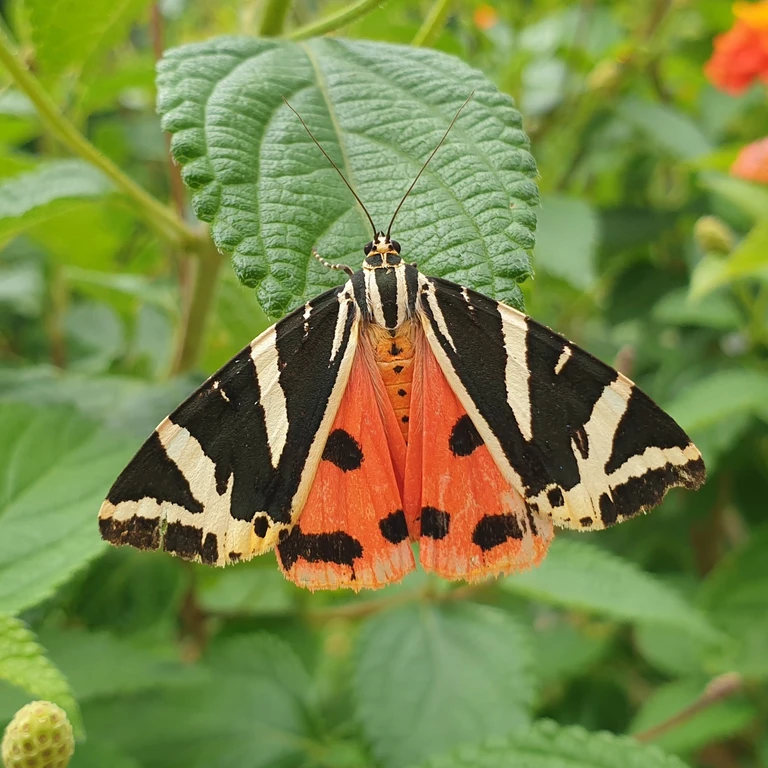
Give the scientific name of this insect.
Euplagia quadripunctaria
